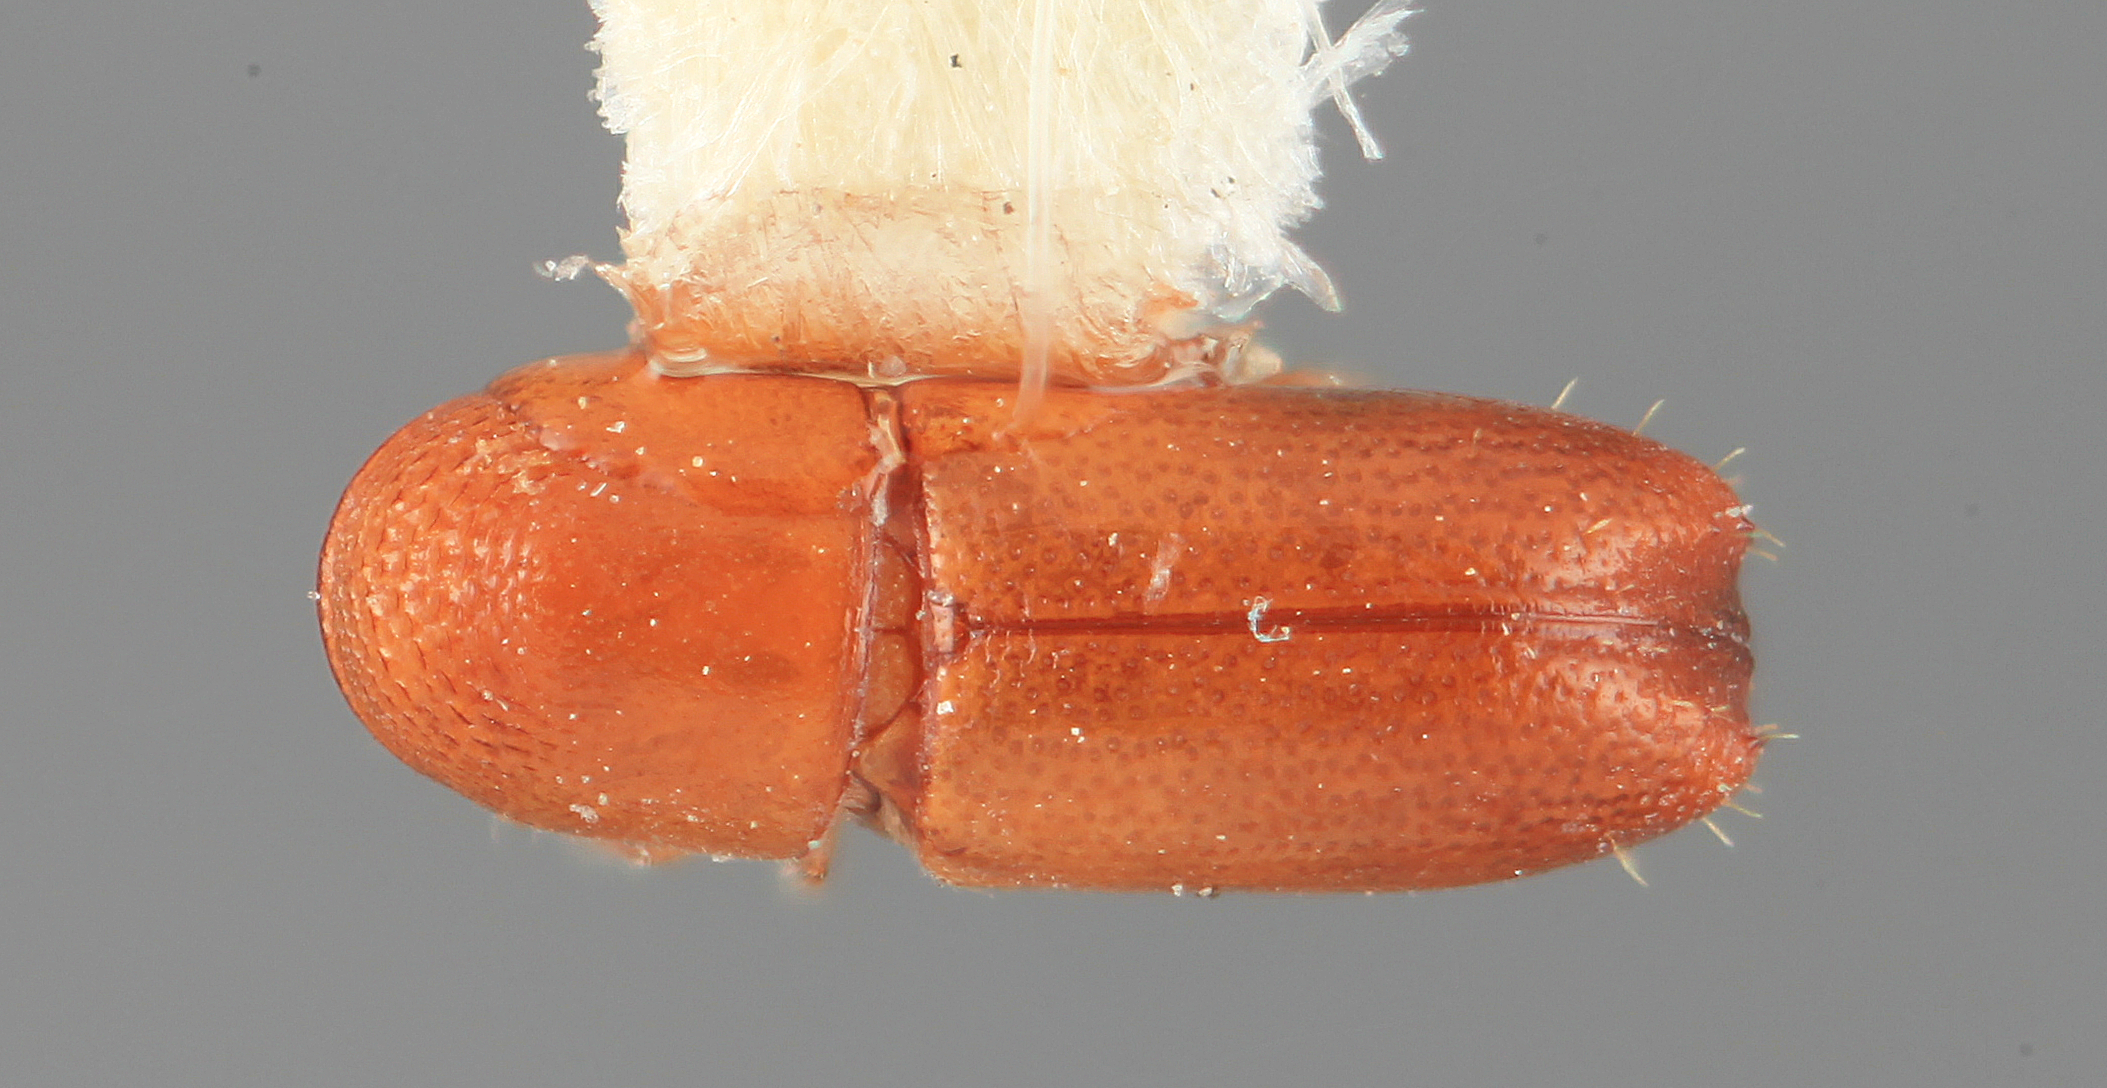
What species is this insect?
Araptus equihuai
